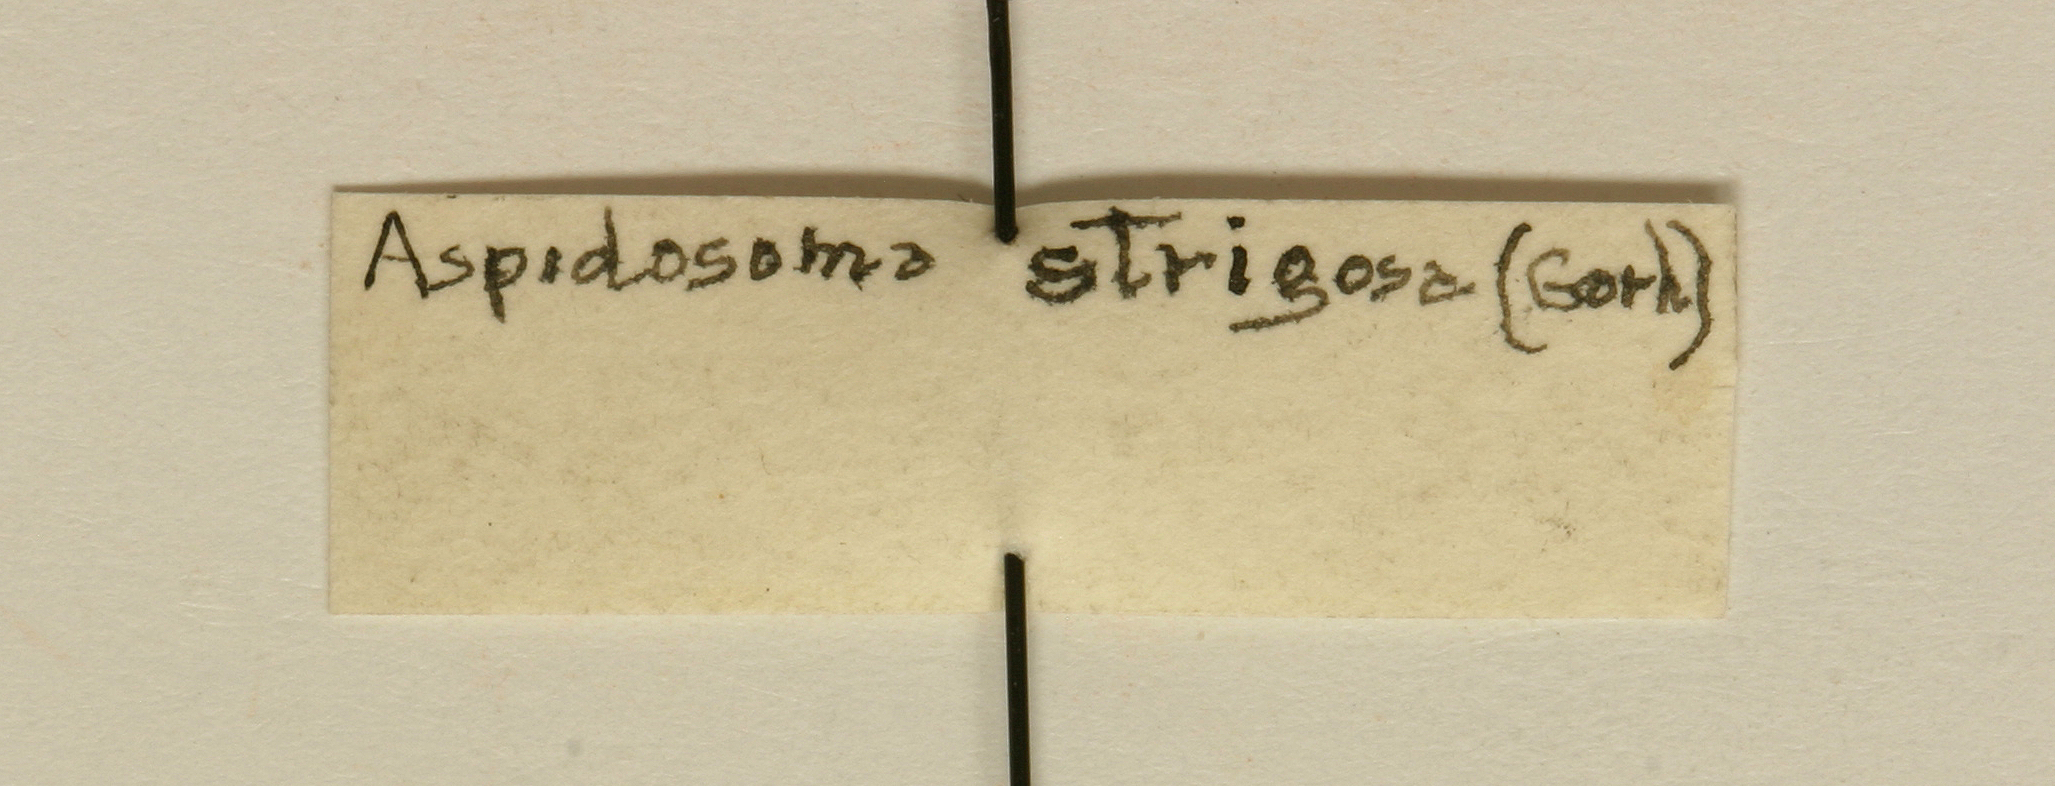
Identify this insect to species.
Cassida strigosa
